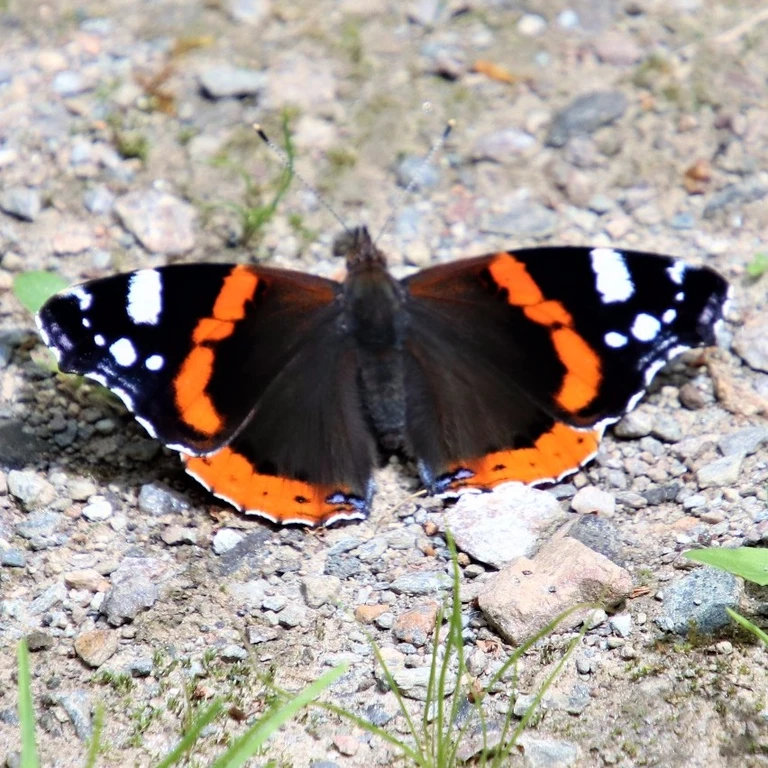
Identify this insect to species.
Vanessa atalanta
